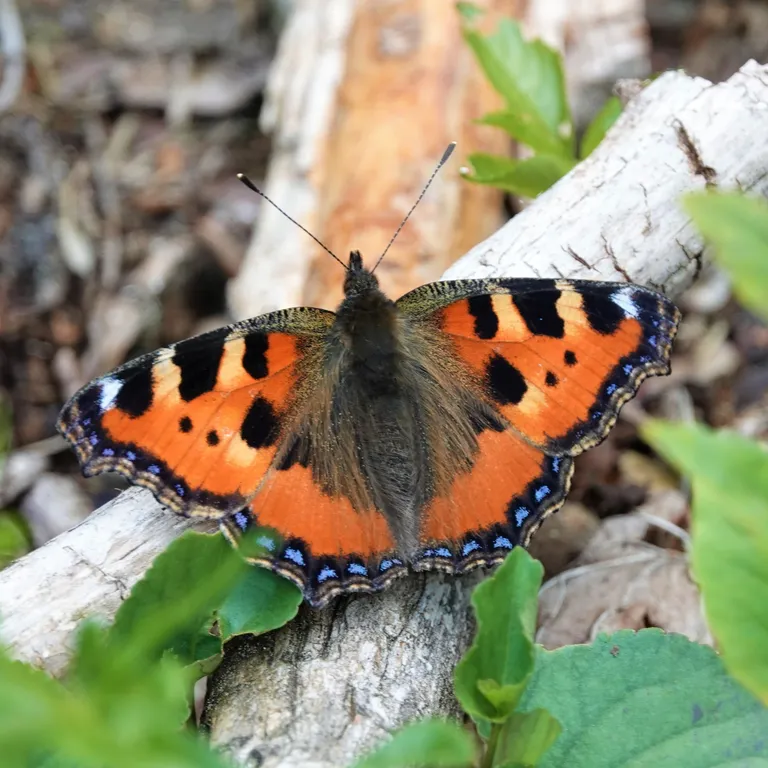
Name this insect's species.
Aglais urticae
